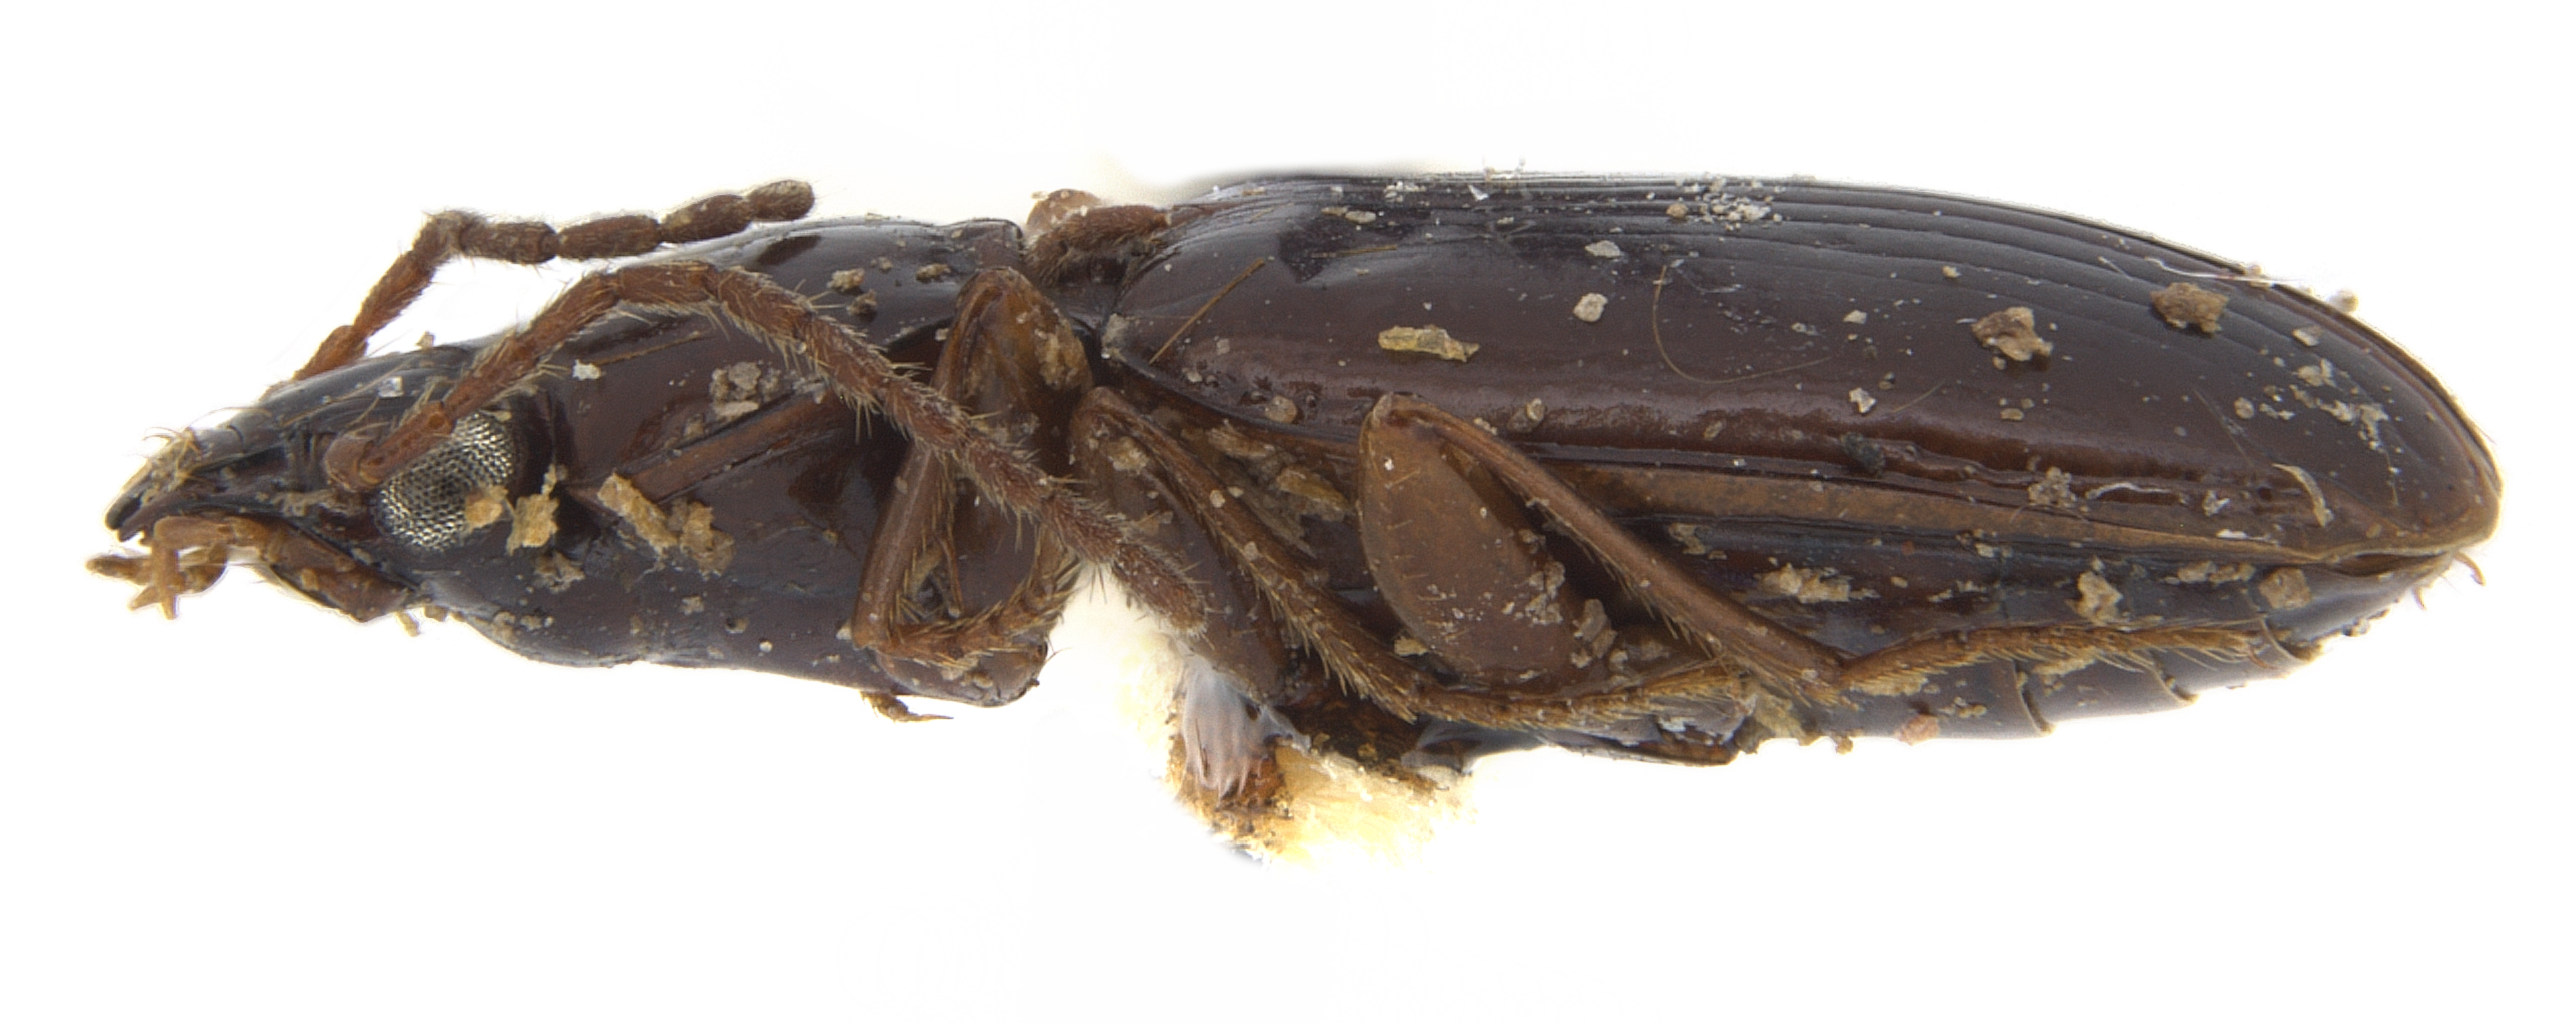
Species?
Trechus rufulus
